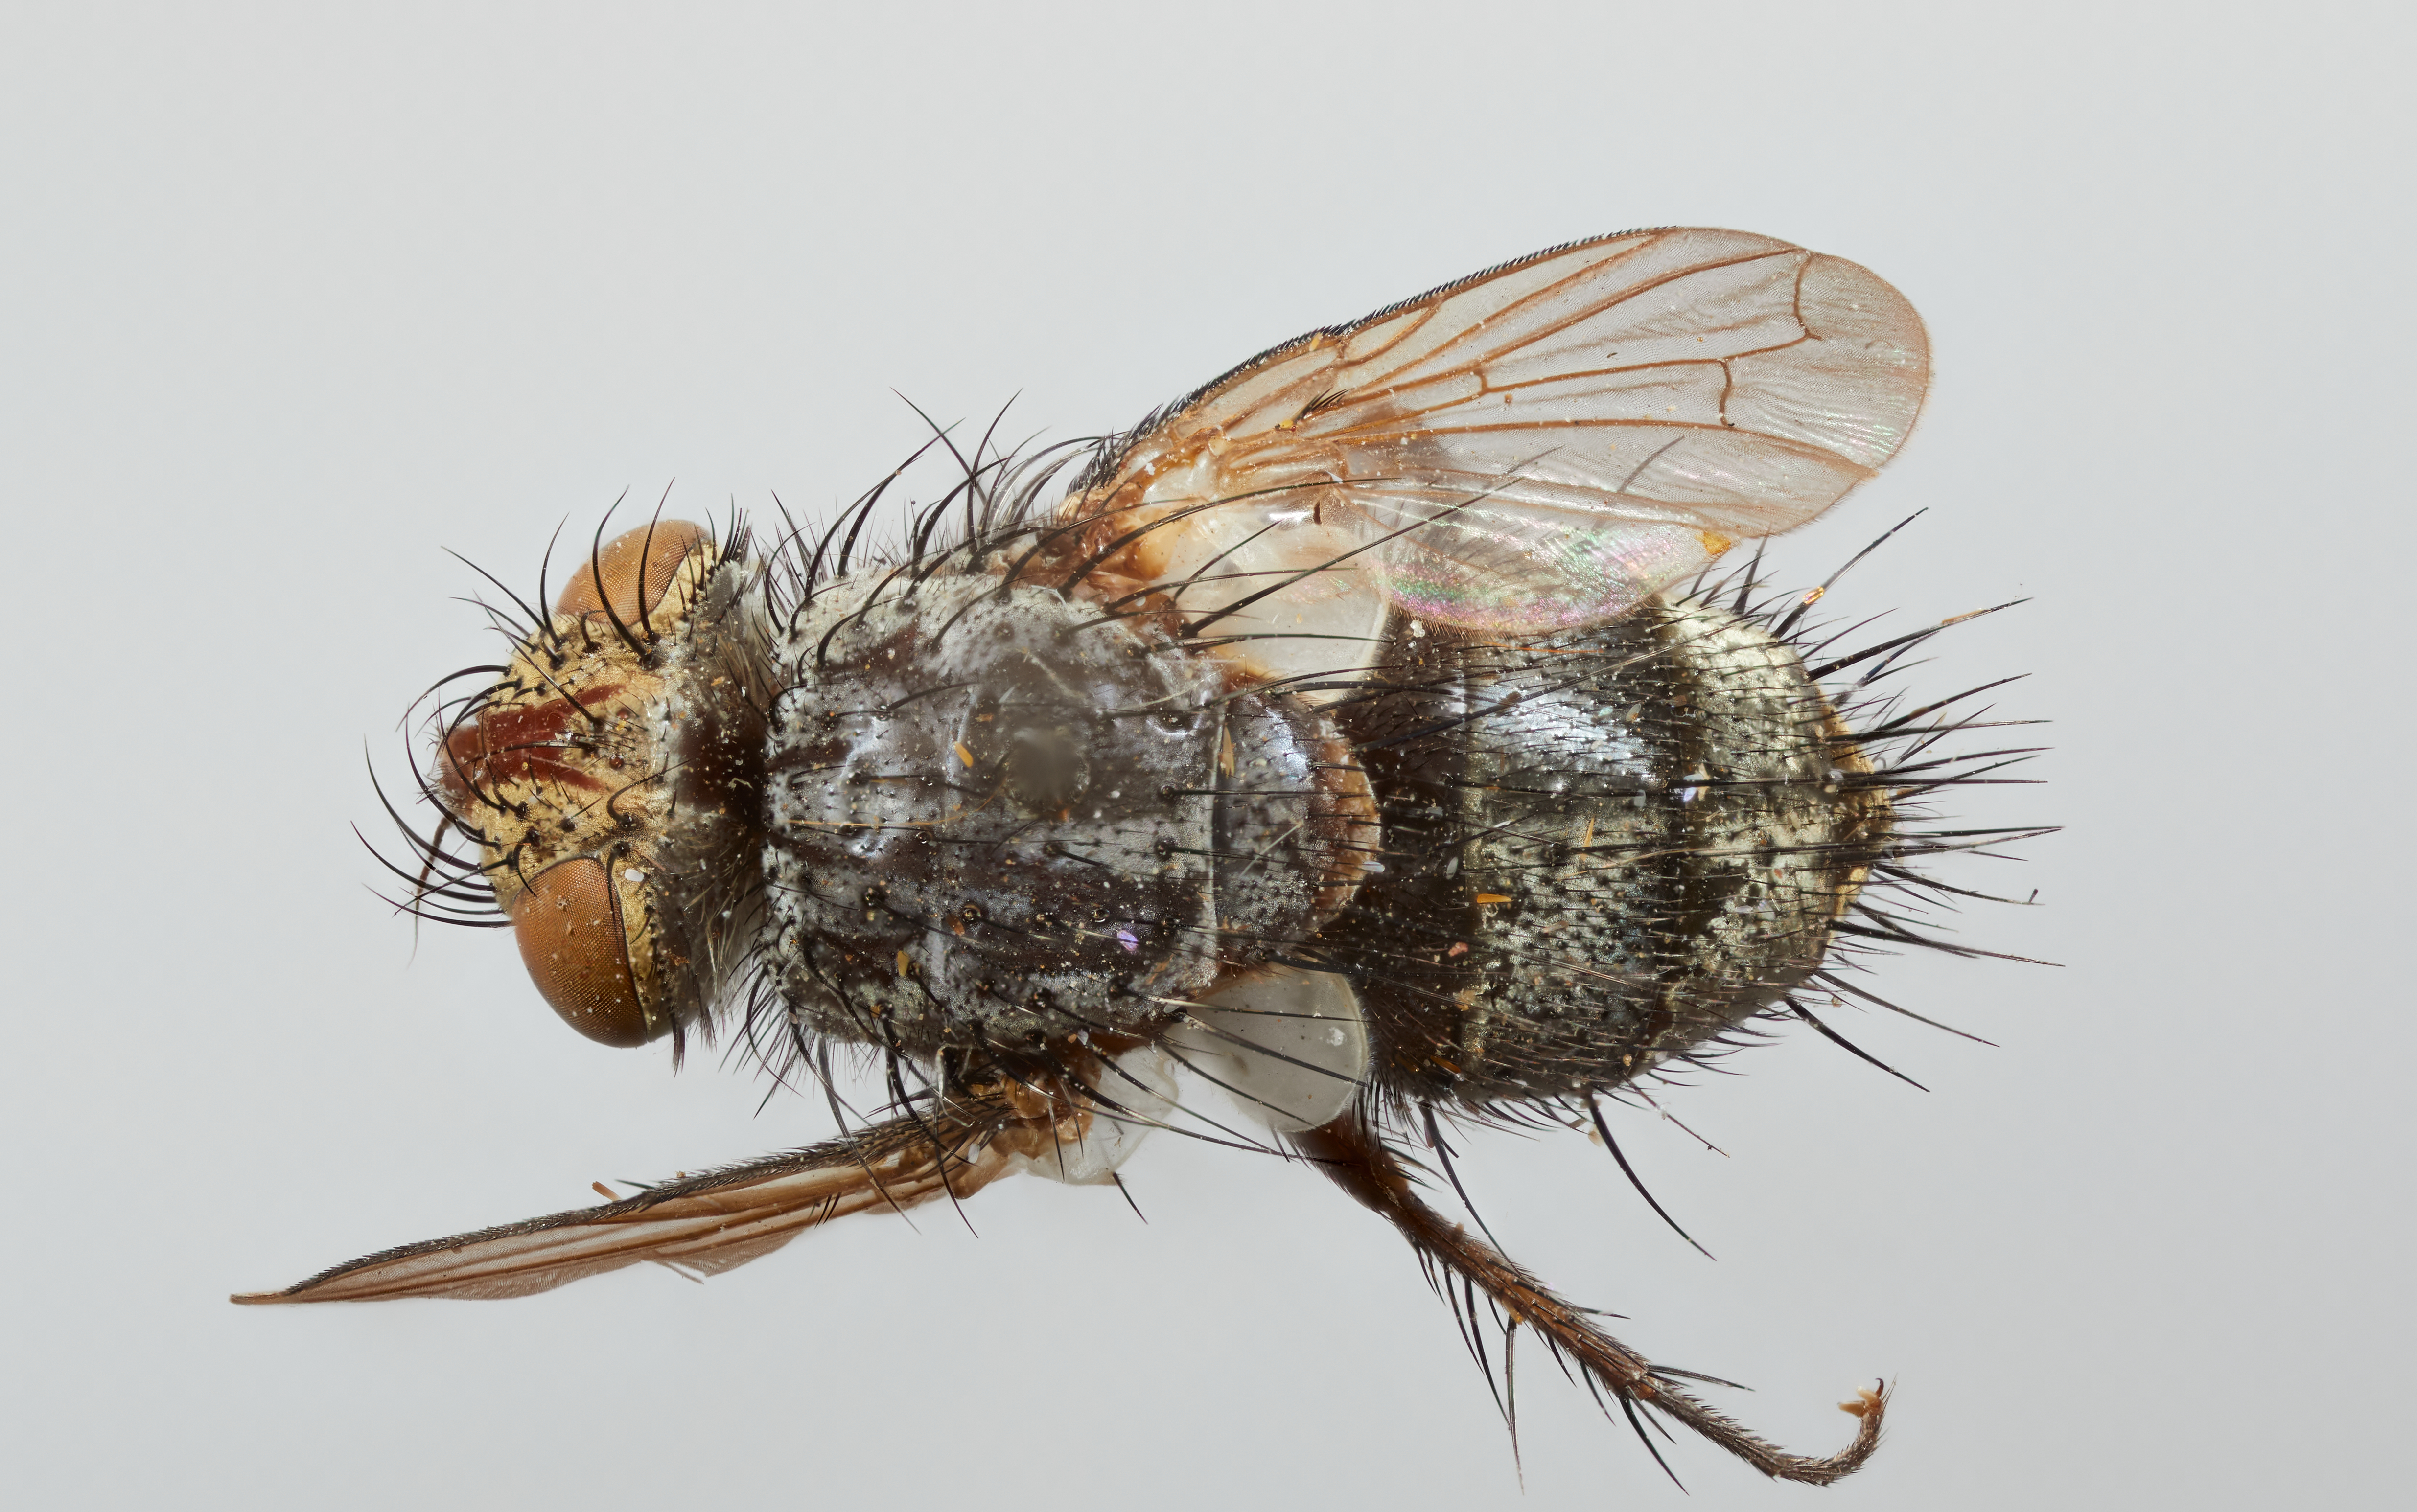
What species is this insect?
Ceromasia auricaudata
